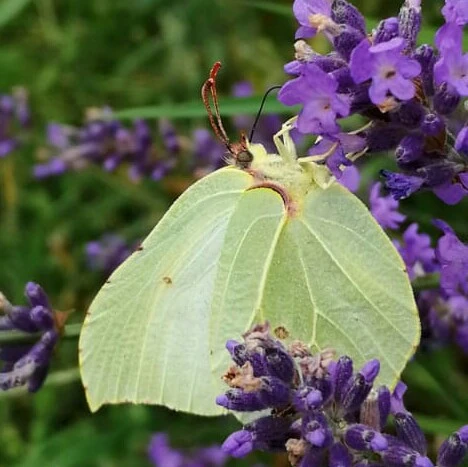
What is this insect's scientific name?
Gonepteryx rhamni
